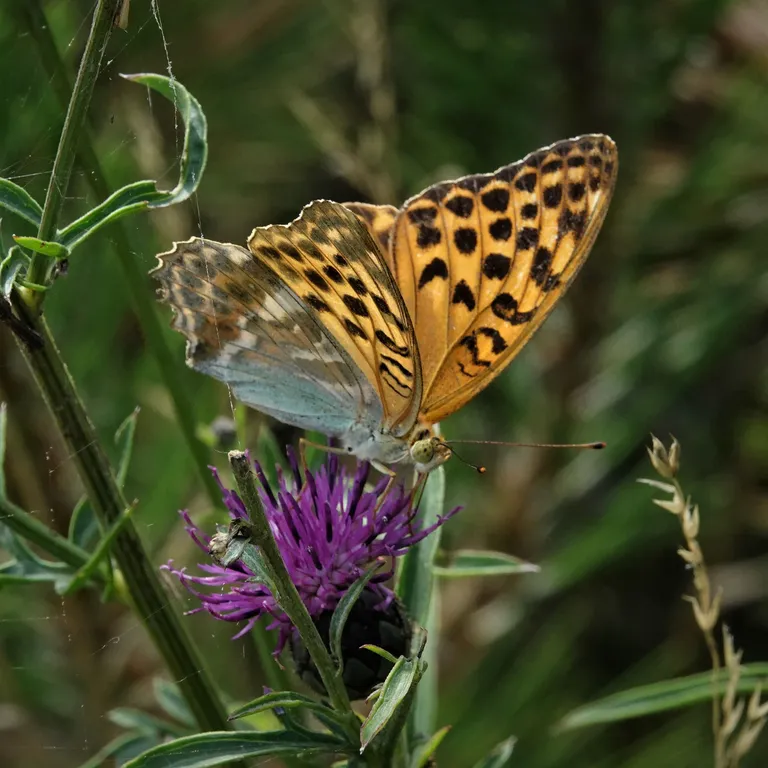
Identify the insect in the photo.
Argynnis paphia
